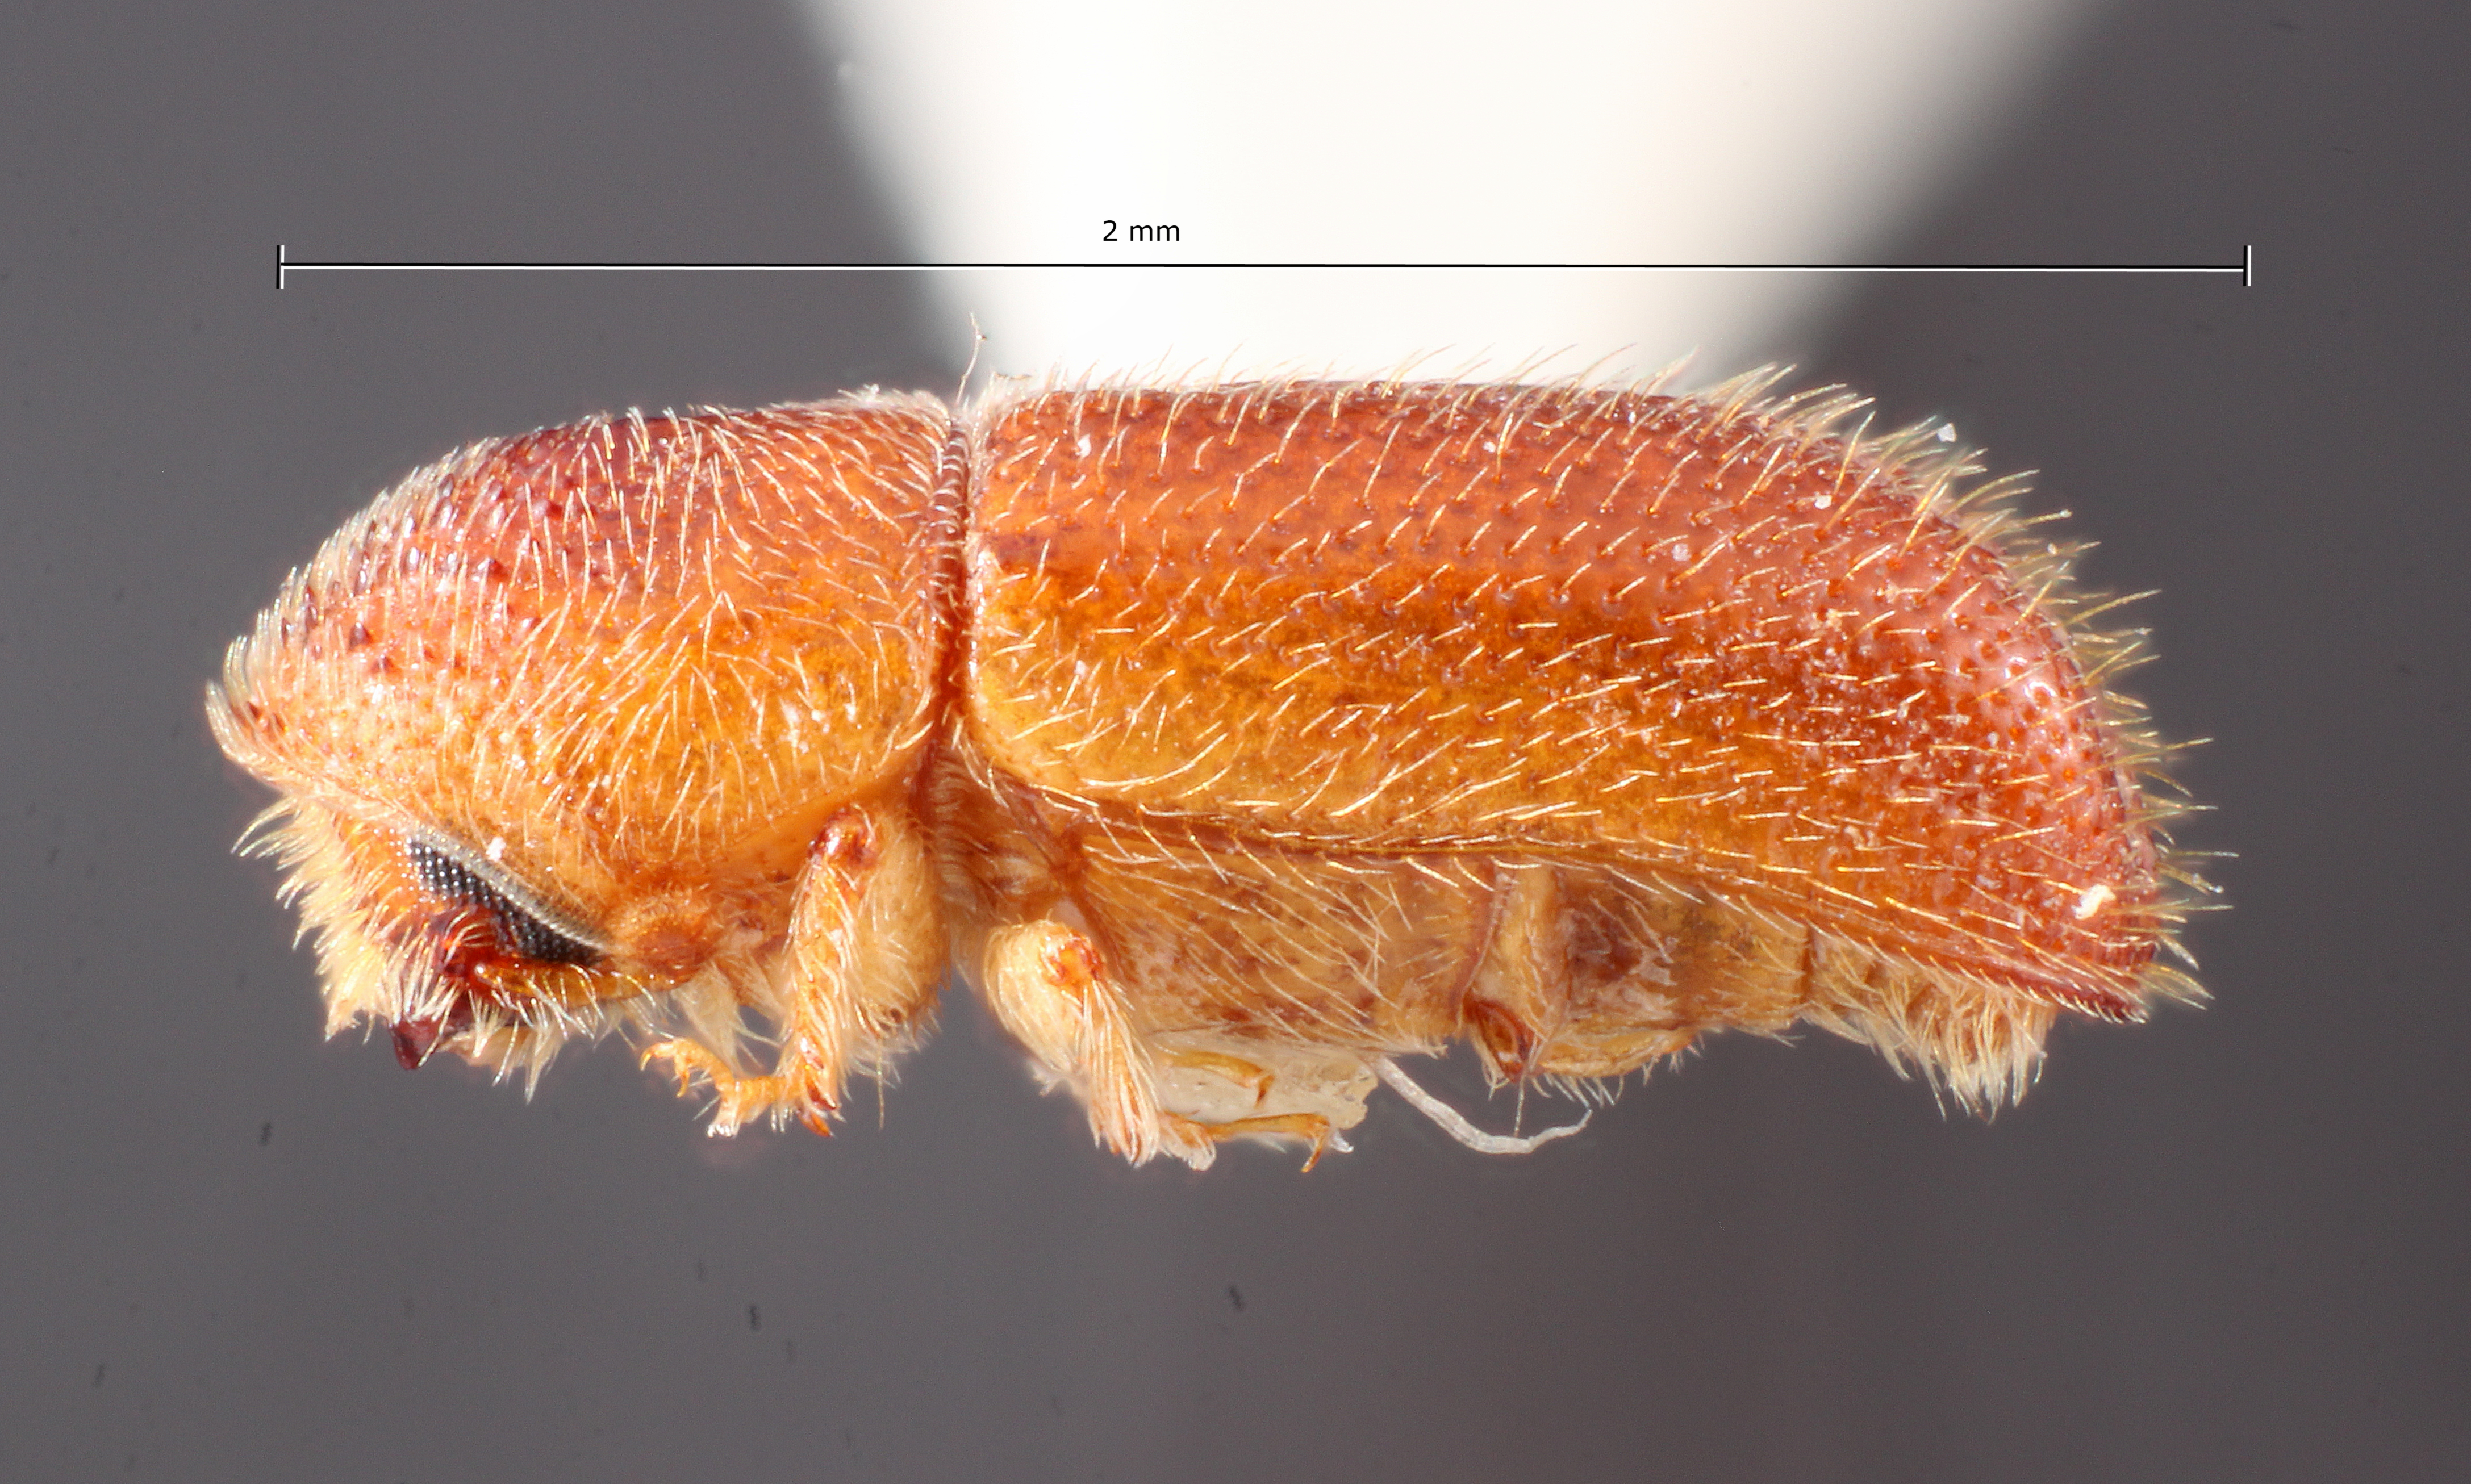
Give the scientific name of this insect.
Pityophthorus cribratus
